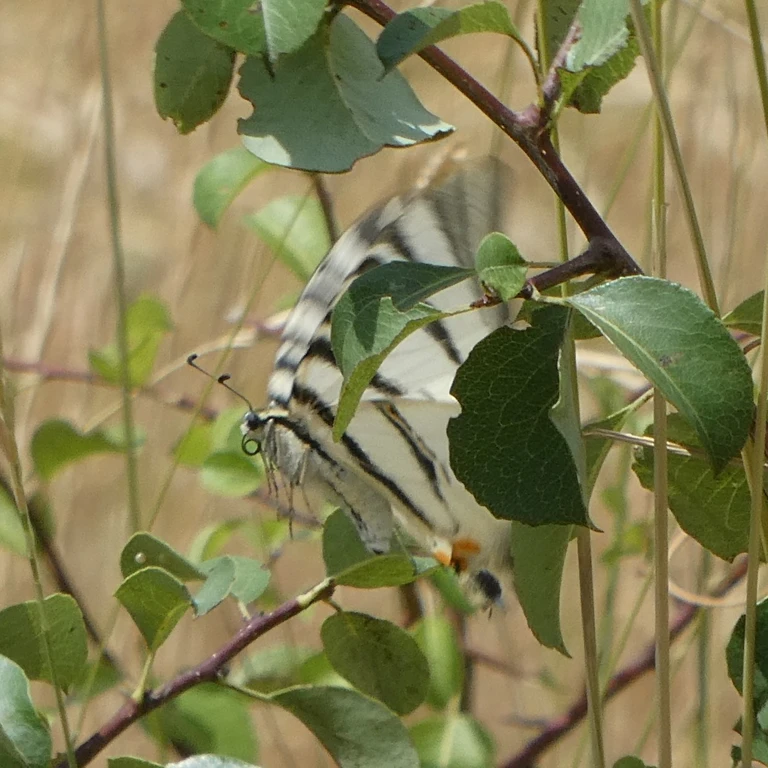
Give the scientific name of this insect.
Iphiclides podalirius
